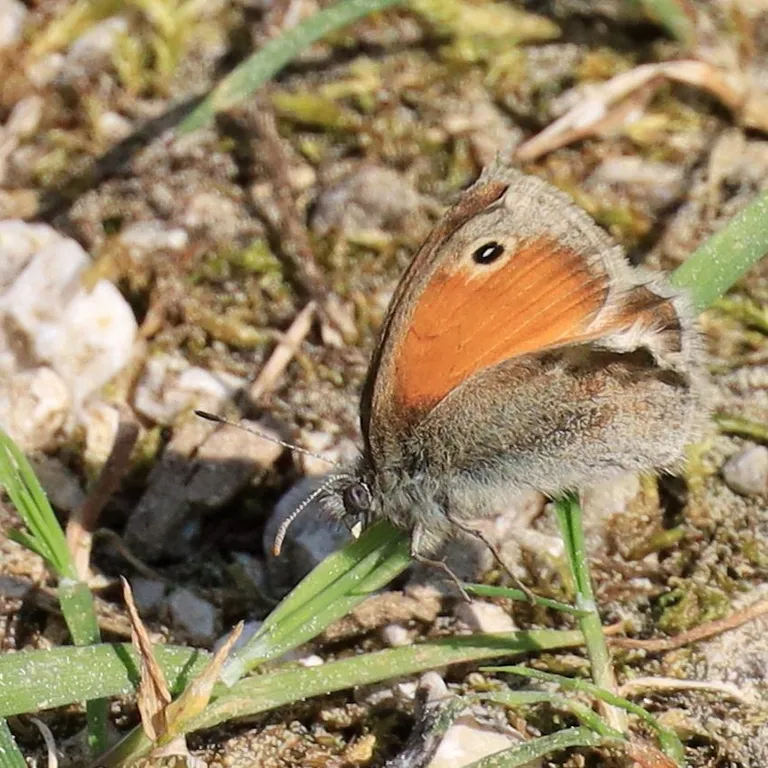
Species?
Coenonympha pamphilus
